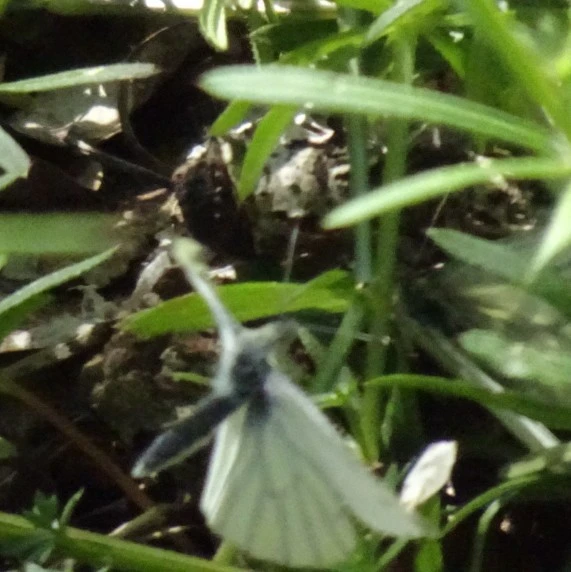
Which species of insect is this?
Pieris napi
